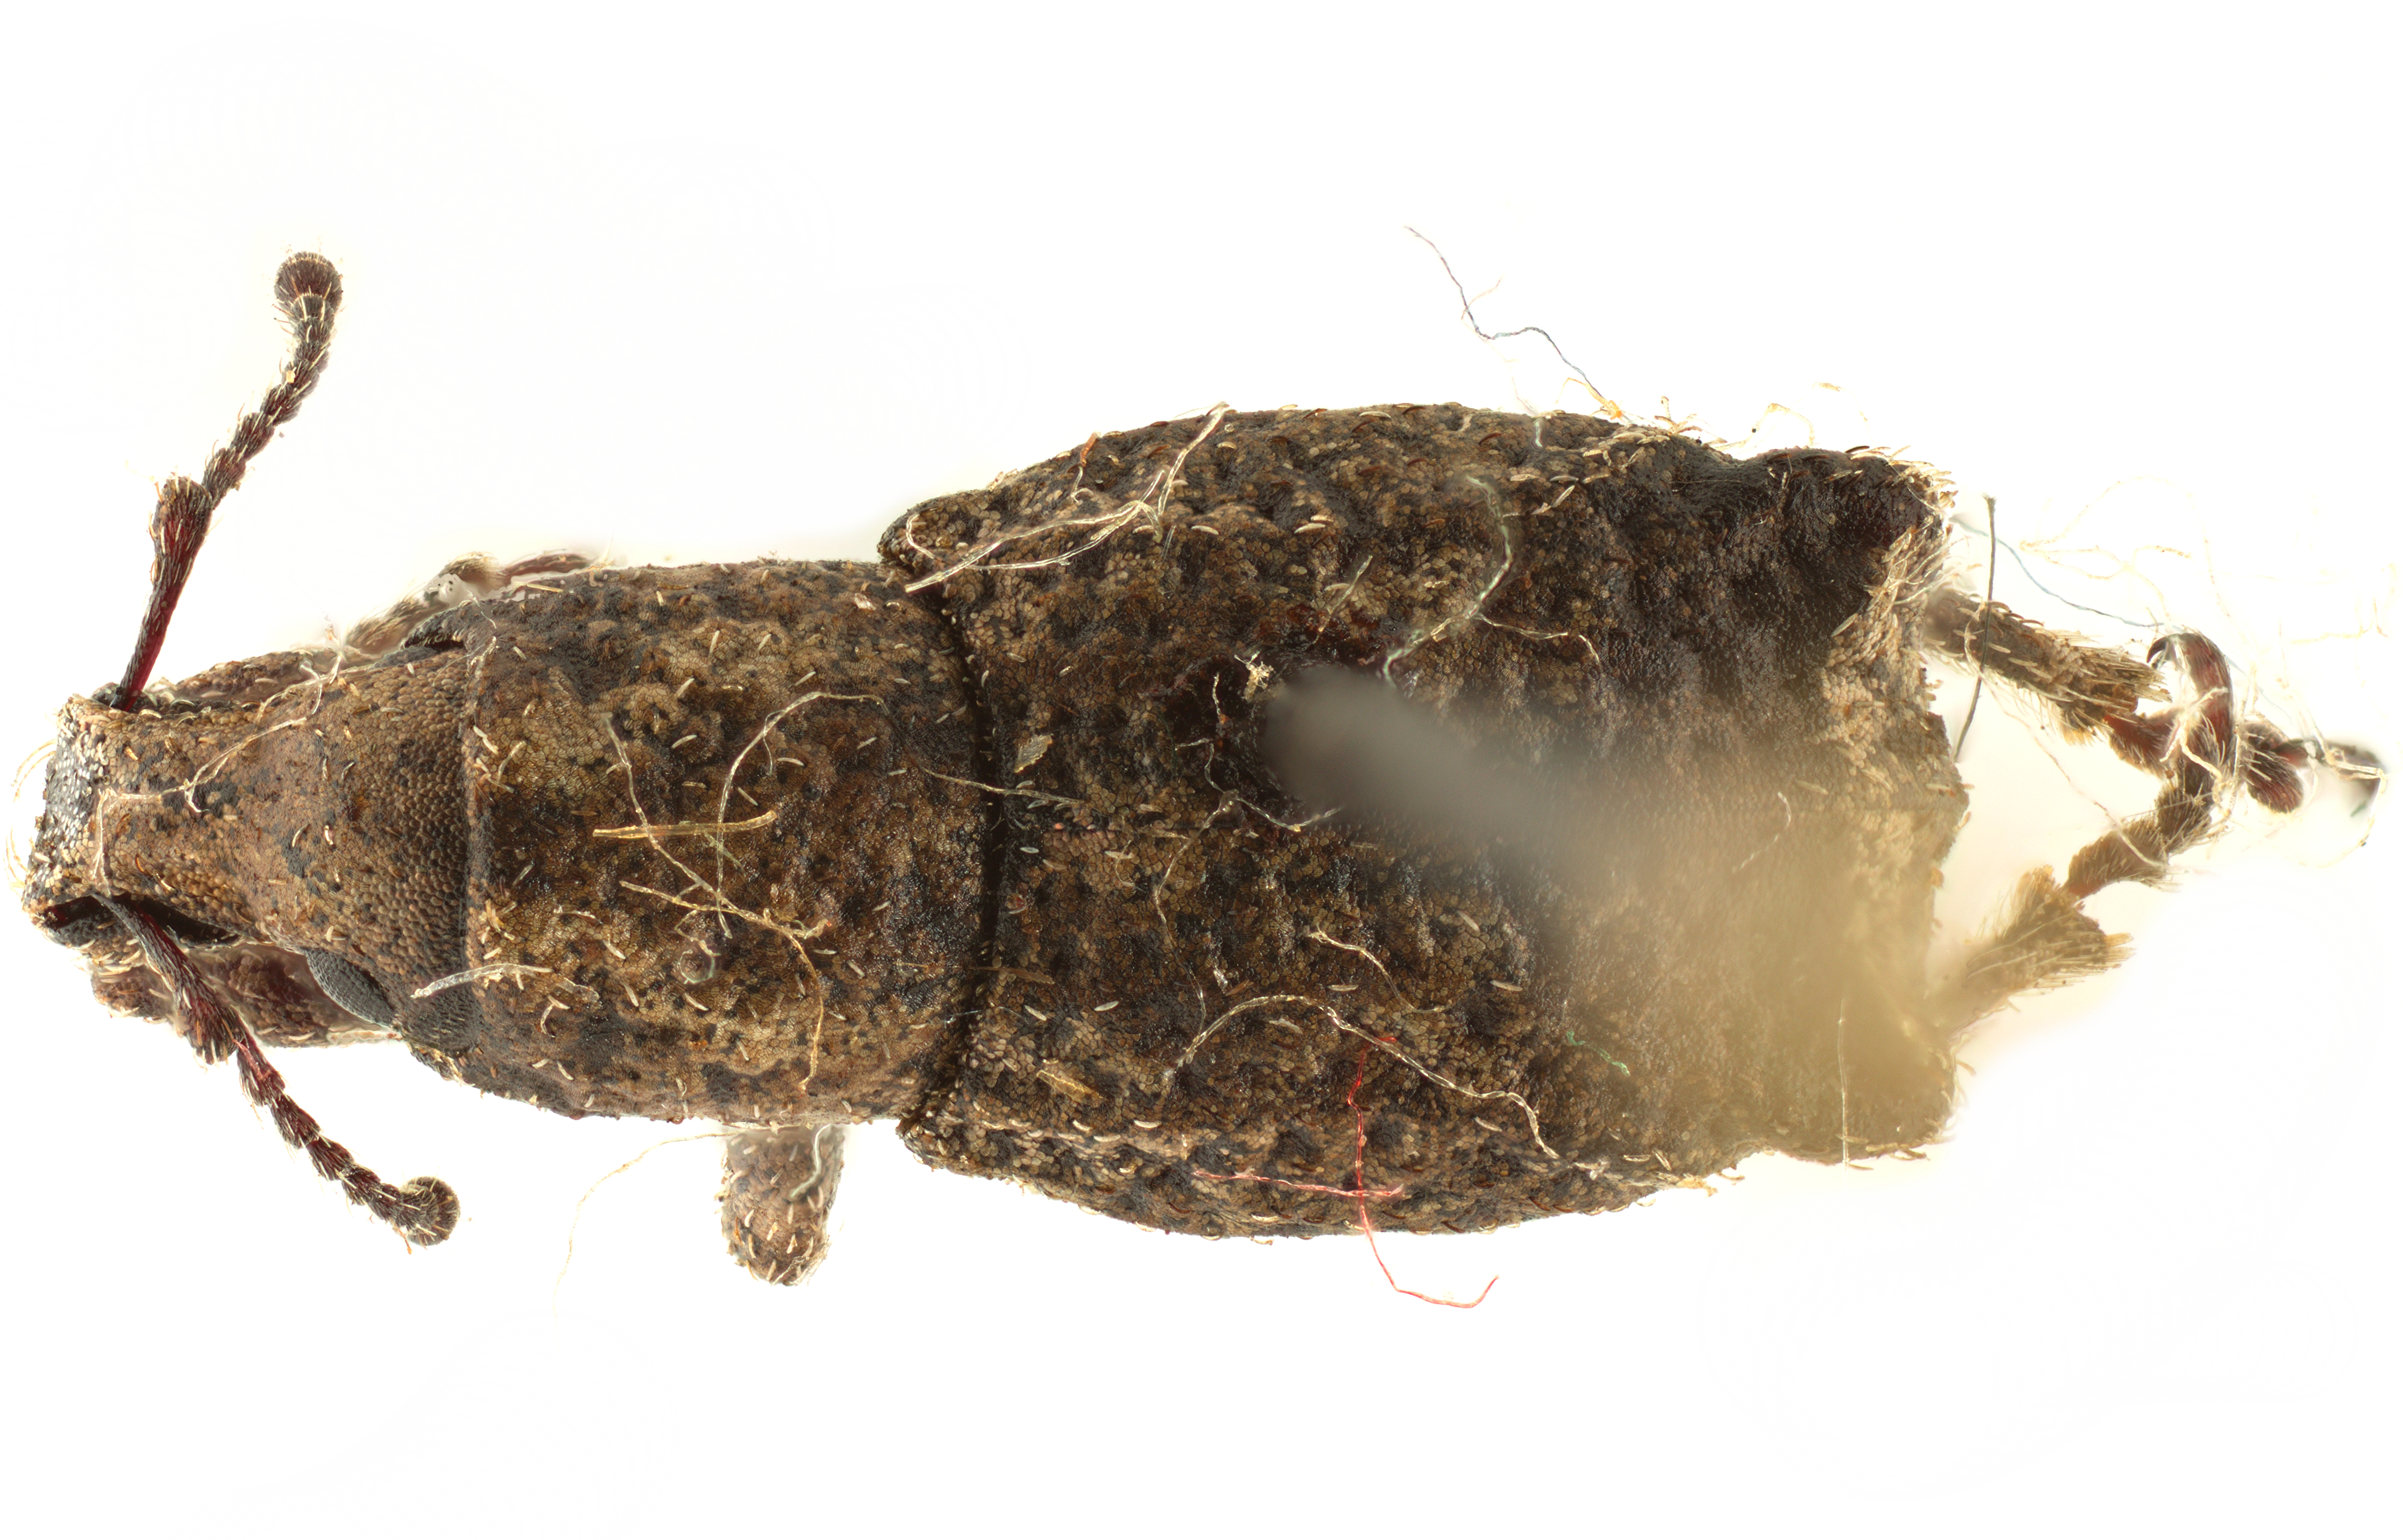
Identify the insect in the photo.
Geniocremnus laticollis
